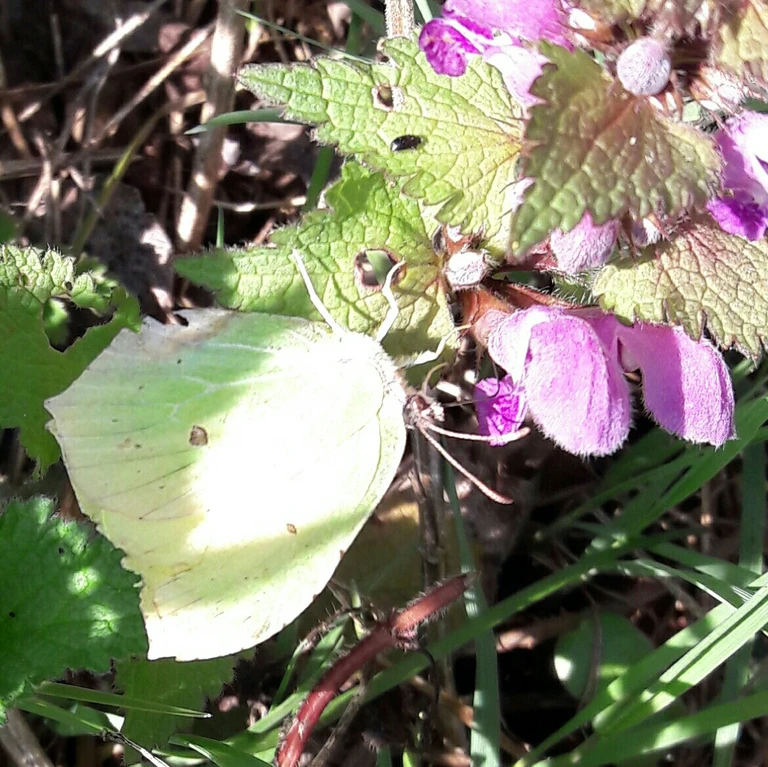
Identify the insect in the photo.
Gonepteryx rhamni
